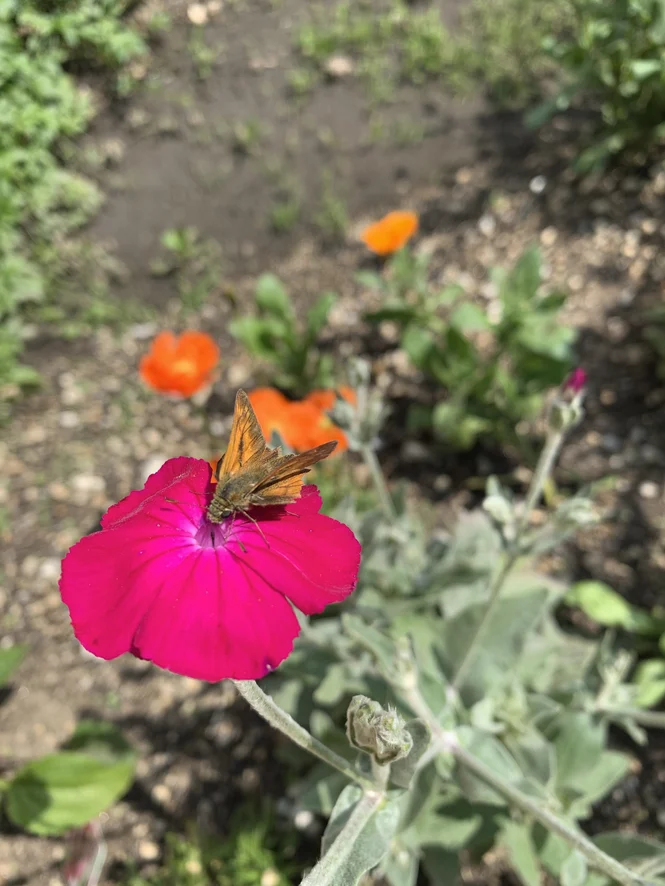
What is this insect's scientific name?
Ochlodes sylvanus (also Ochlodes venata)
